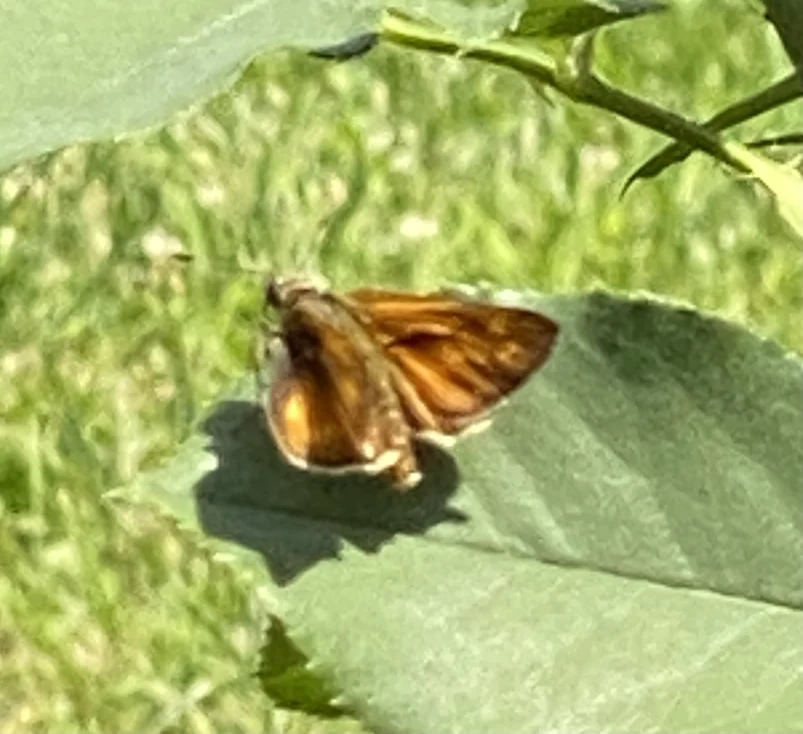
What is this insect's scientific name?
Ochlodes sylvanus (also Ochlodes venata)
